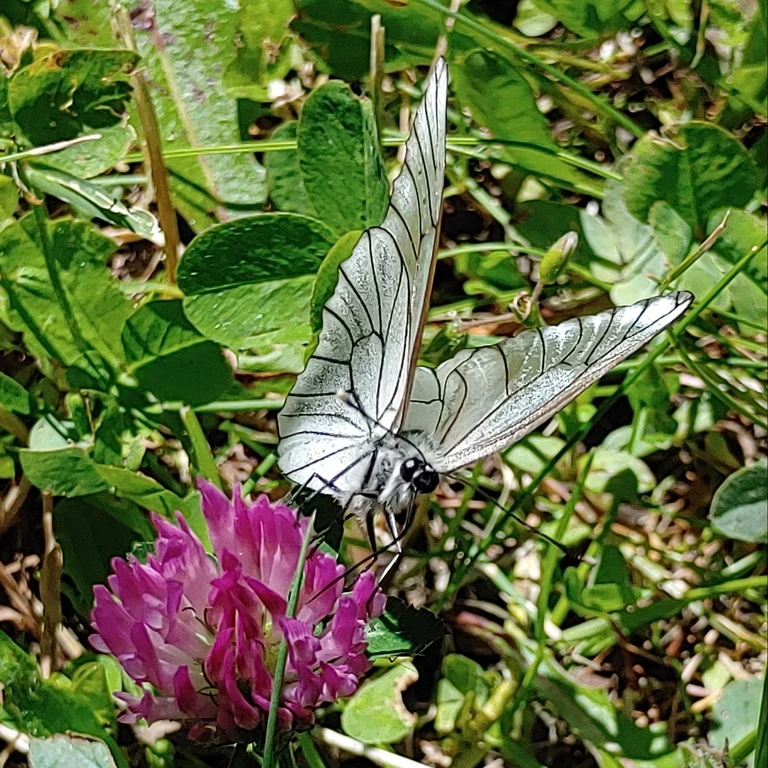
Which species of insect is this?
Aporia crataegi
